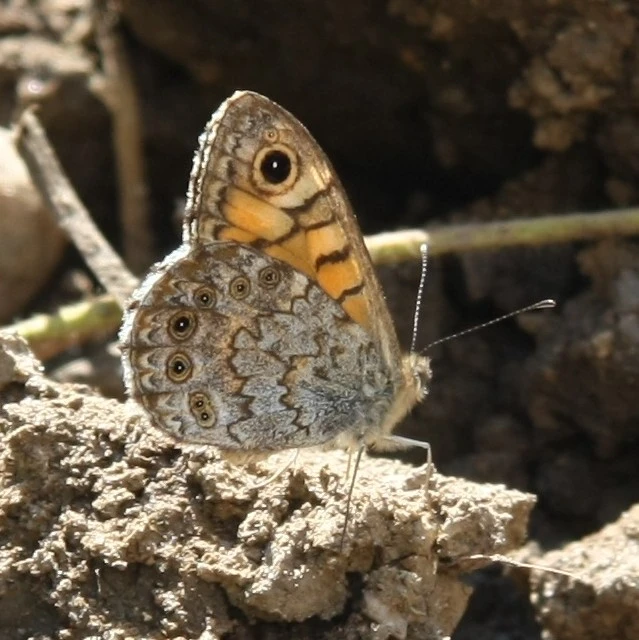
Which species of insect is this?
Lasiommata megera (also Pararge megera)
